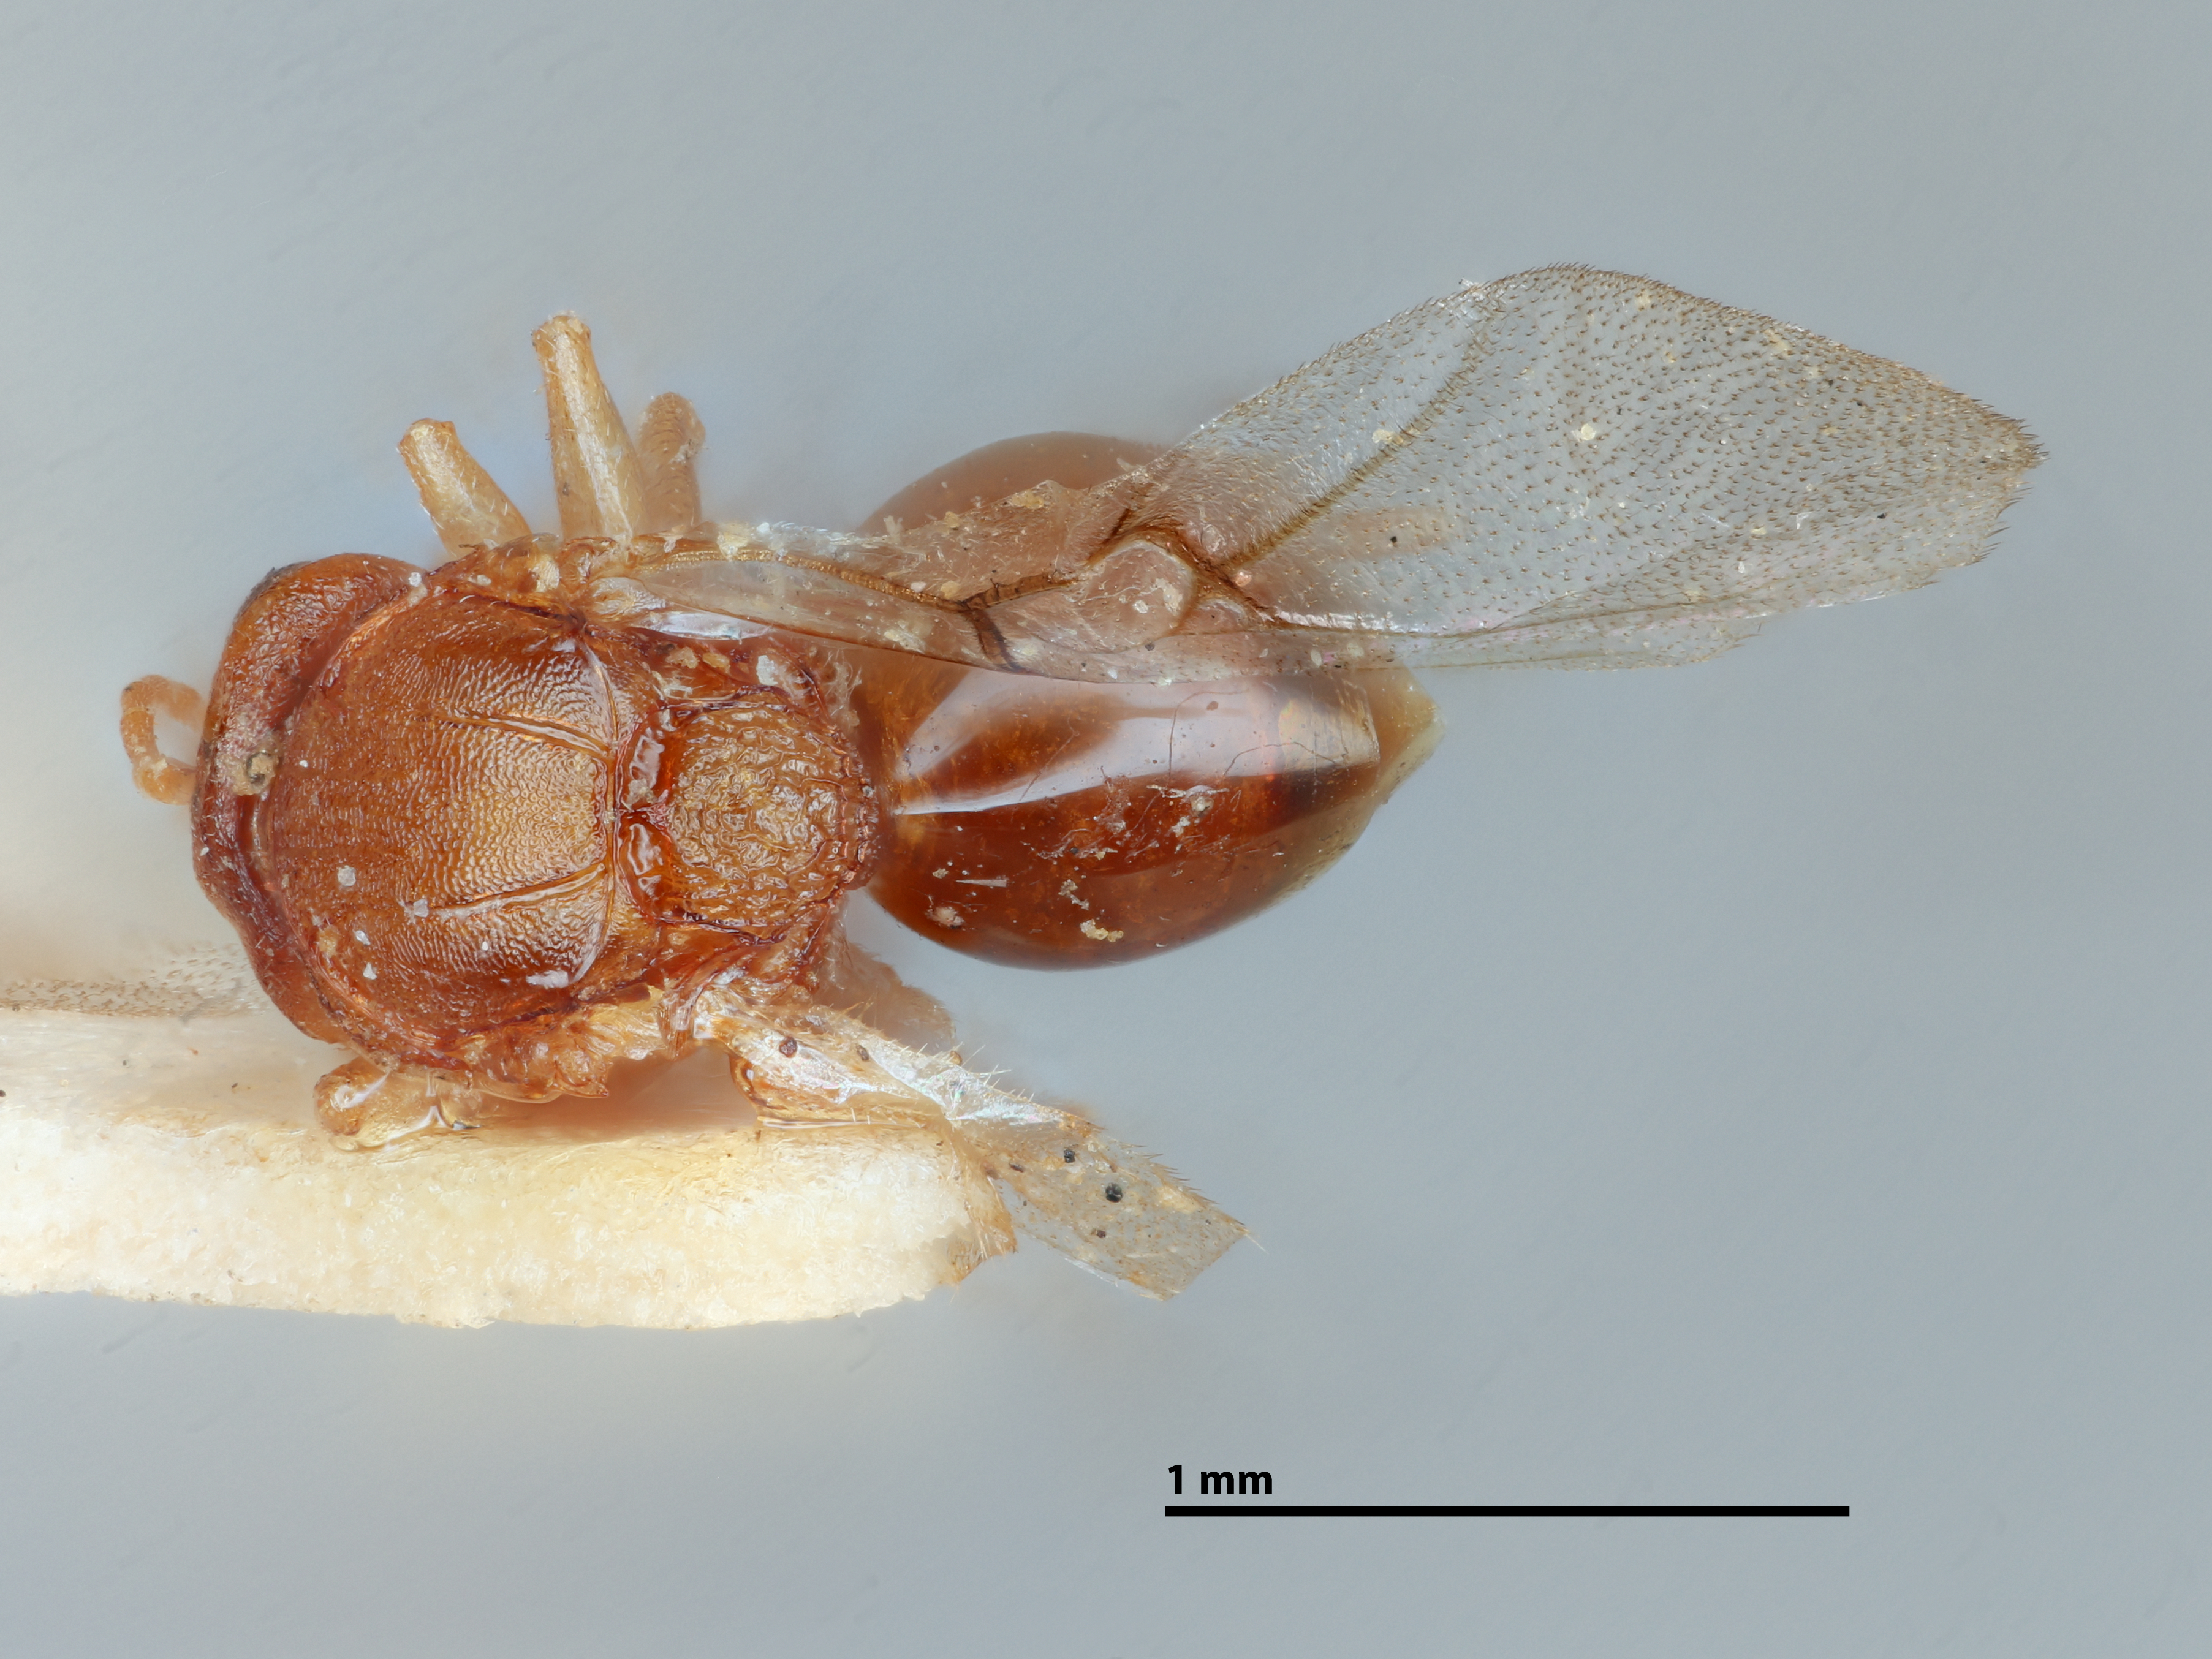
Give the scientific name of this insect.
Cynips quercus
